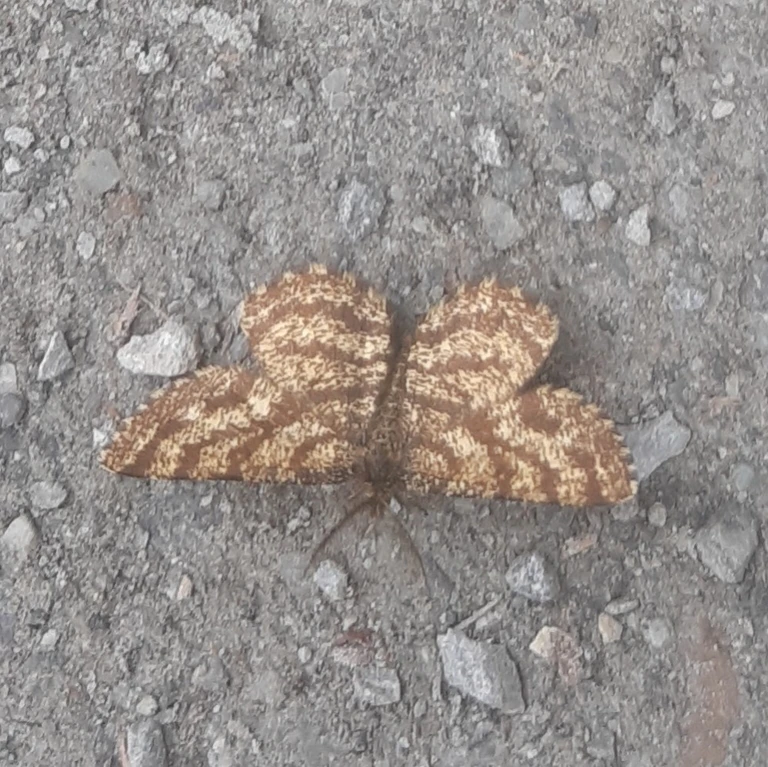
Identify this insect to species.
Ematurga atomaria
